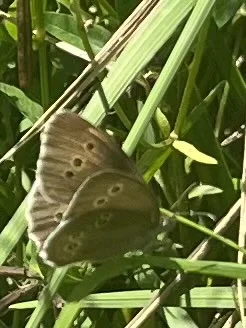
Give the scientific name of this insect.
Aphantopus hyperantus
